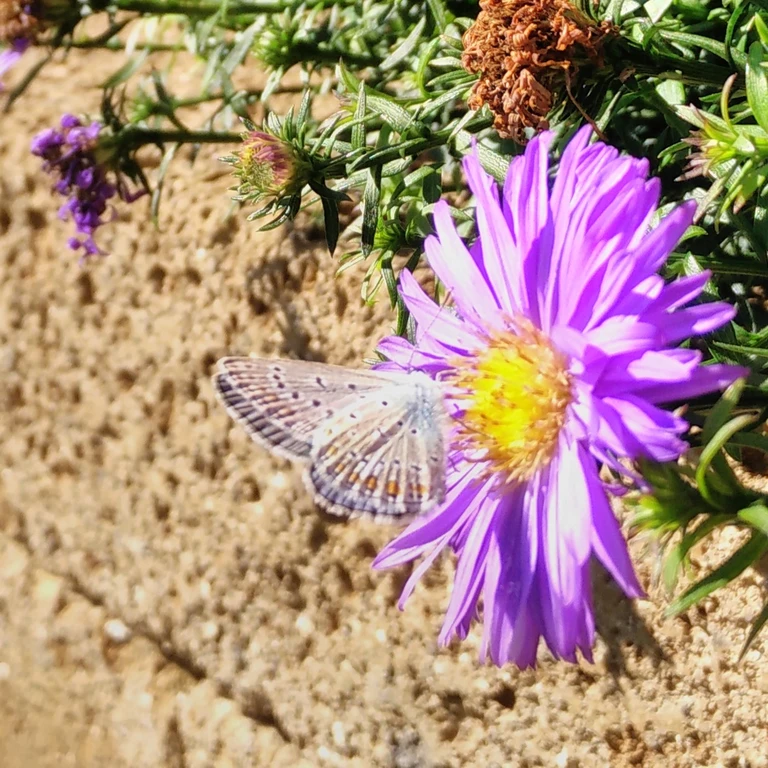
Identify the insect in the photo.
Polyommatus icarus
